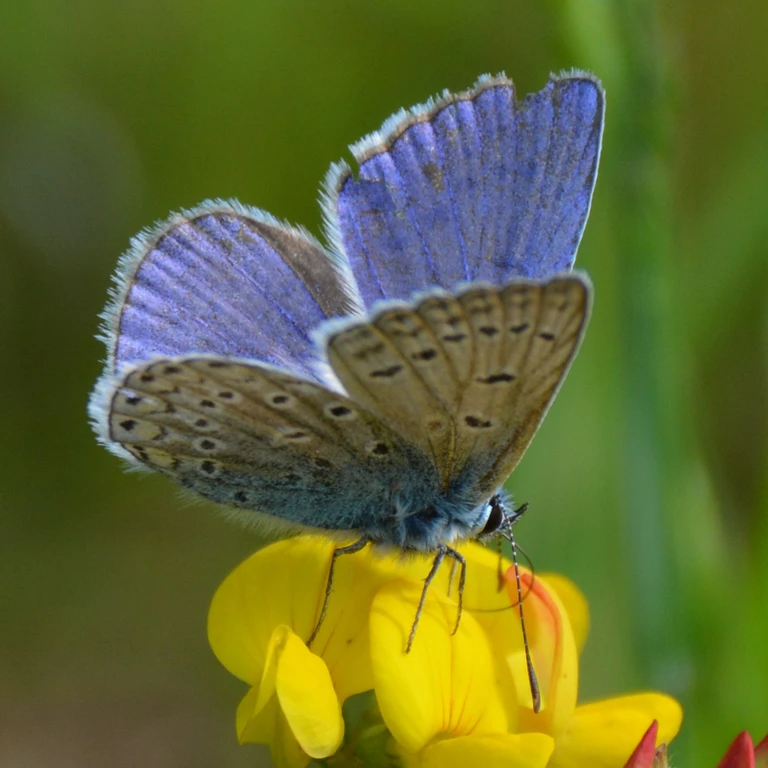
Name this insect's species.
Polyommatus icarus
